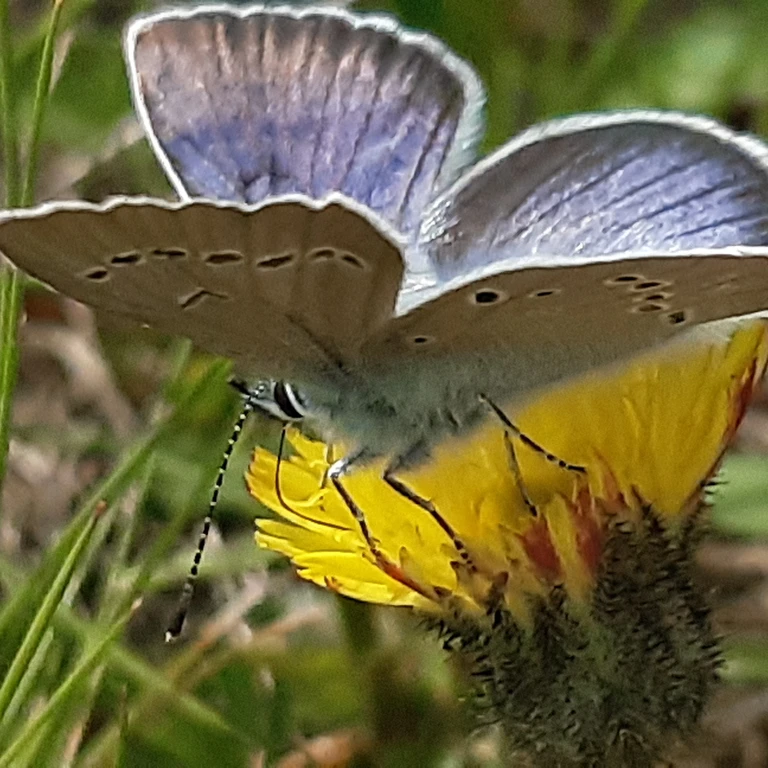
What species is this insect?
Cyaniris semiargus
